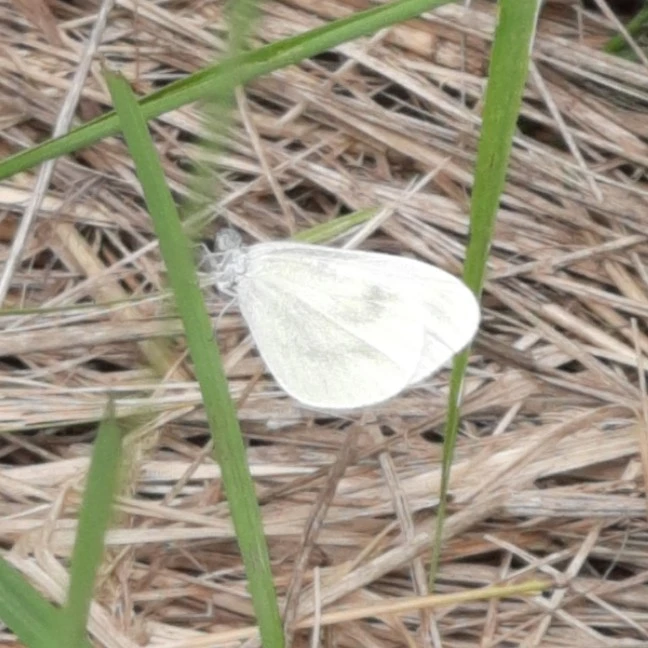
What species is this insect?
Leptidea sinapis/juvernica
